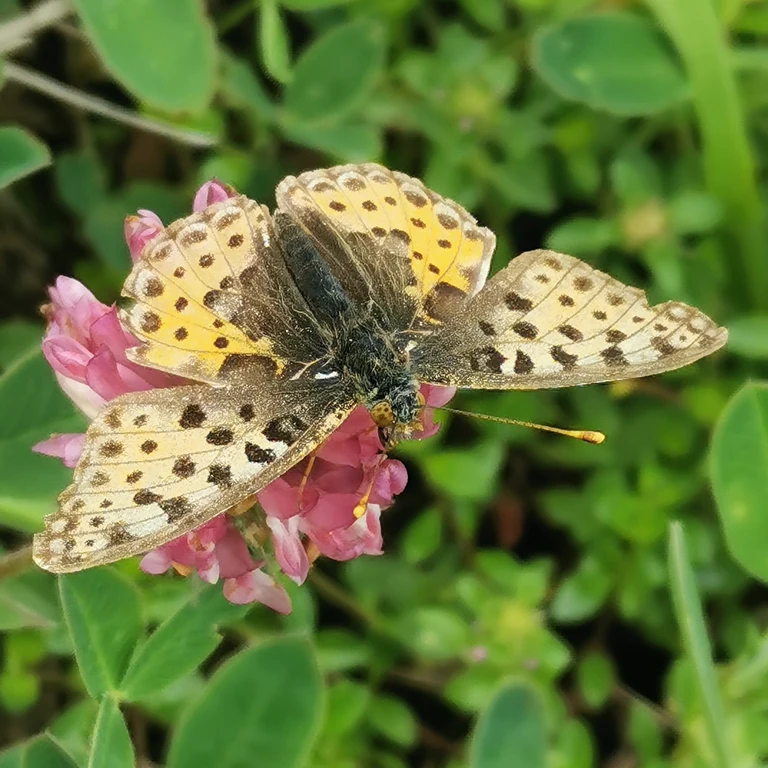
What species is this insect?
Issoria lathonia
